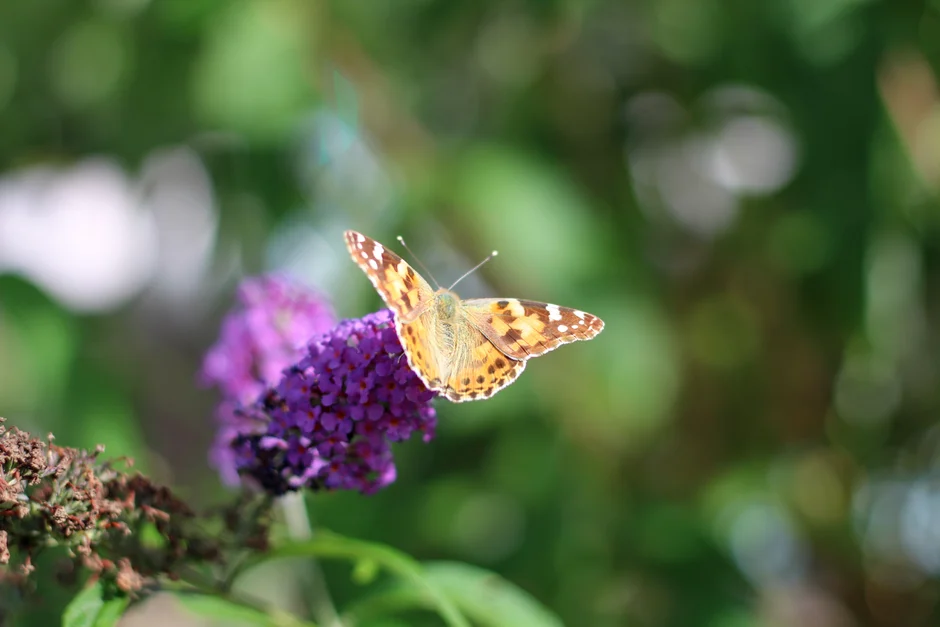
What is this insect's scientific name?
Vanessa cardui
